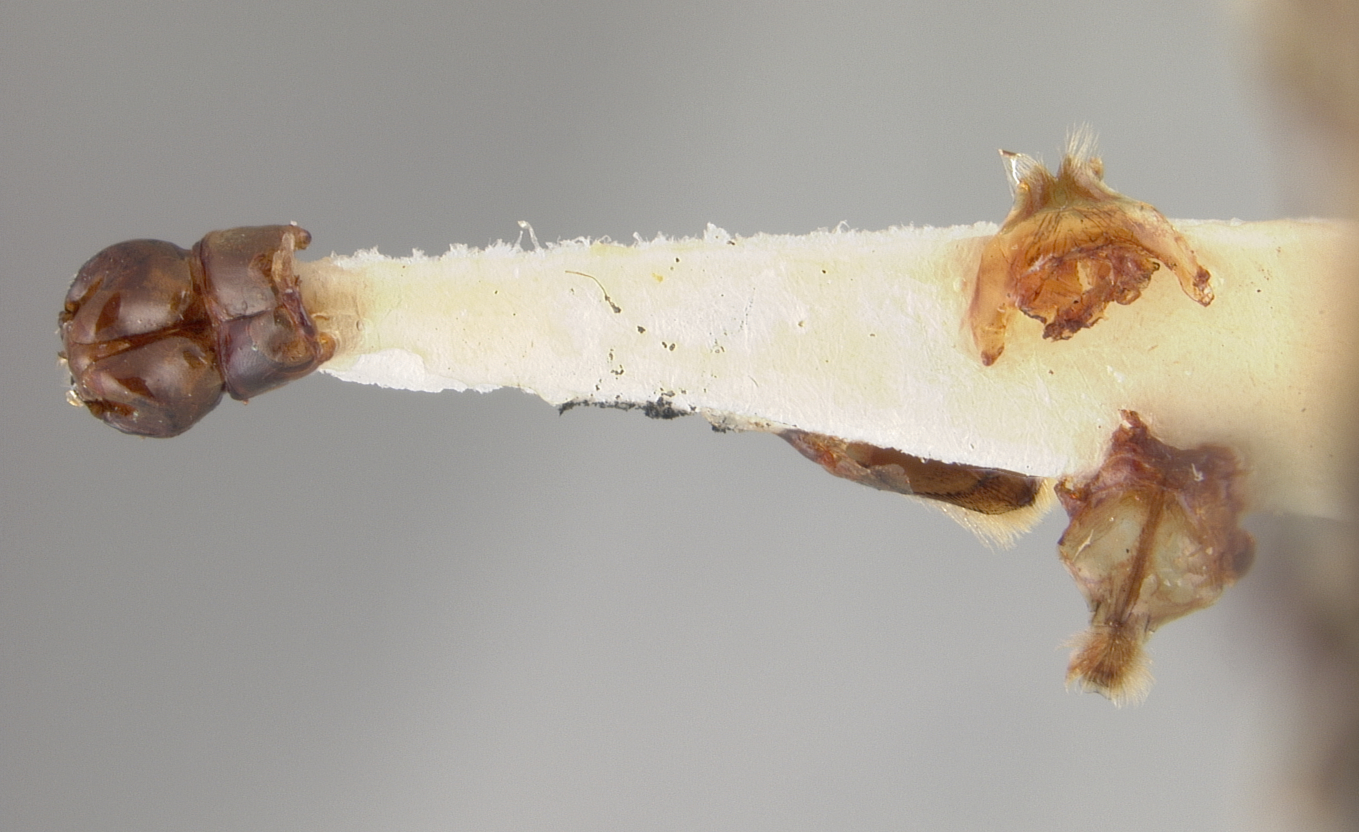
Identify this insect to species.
Andrena cragini
